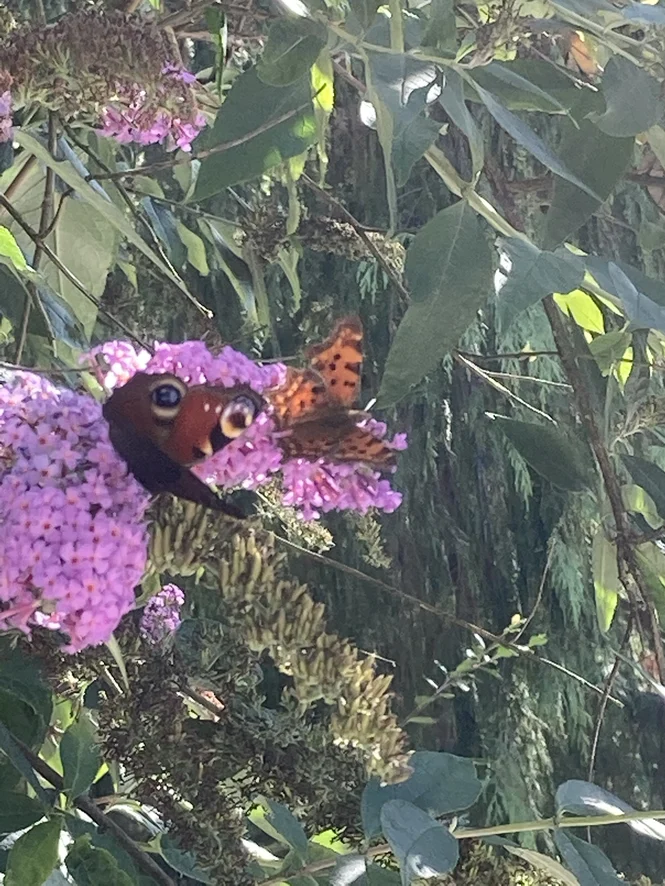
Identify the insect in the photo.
Aglais io
